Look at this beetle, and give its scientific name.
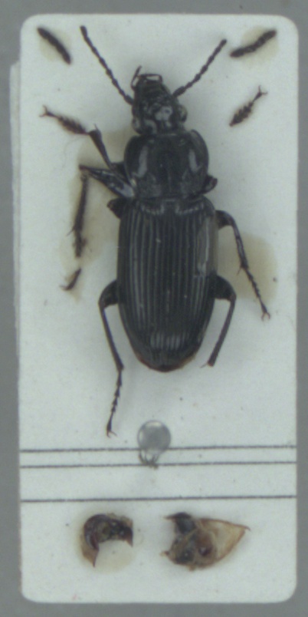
Pterostichus nigrita
